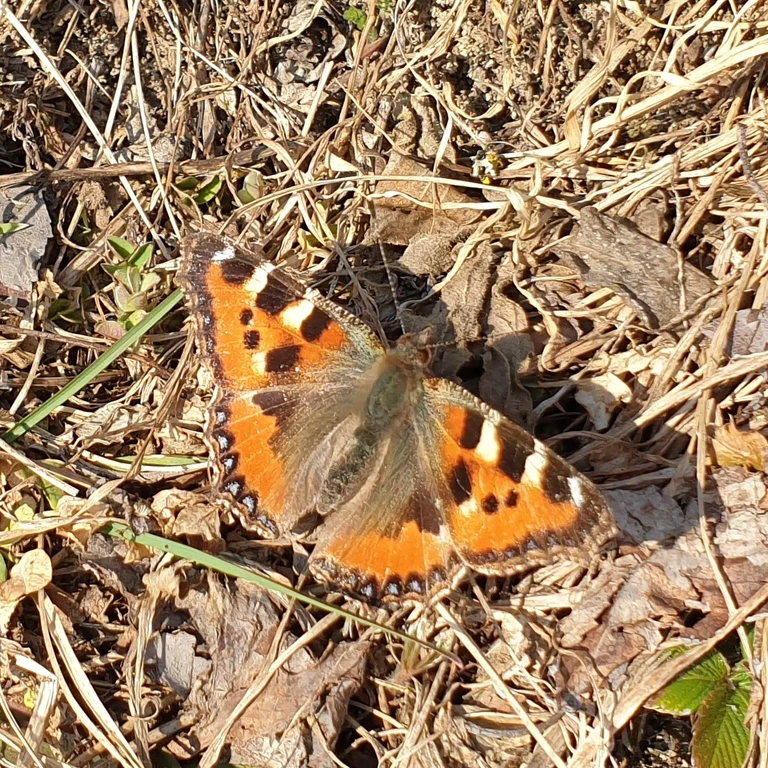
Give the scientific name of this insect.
Aglais urticae
